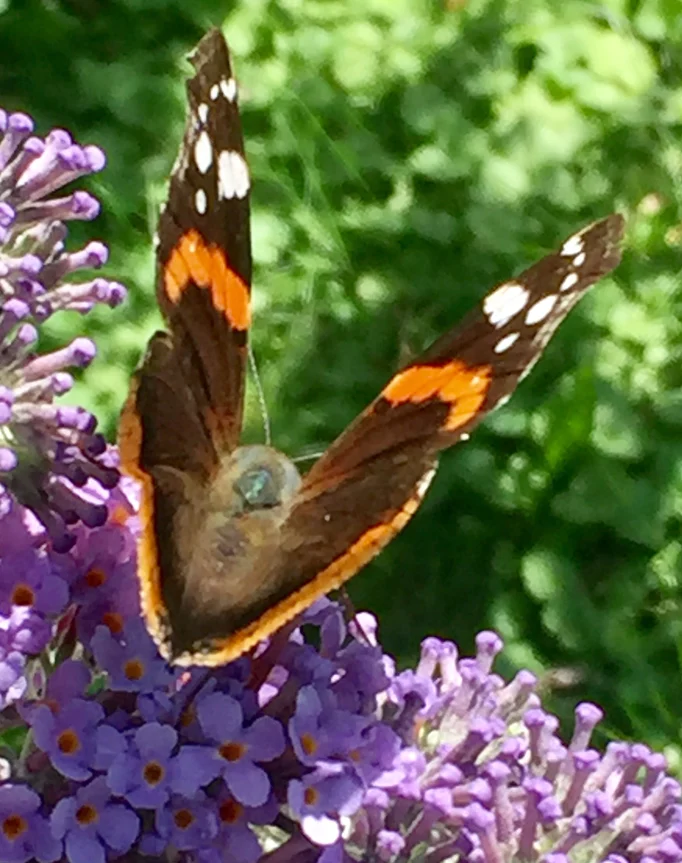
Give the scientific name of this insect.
Vanessa atalanta
